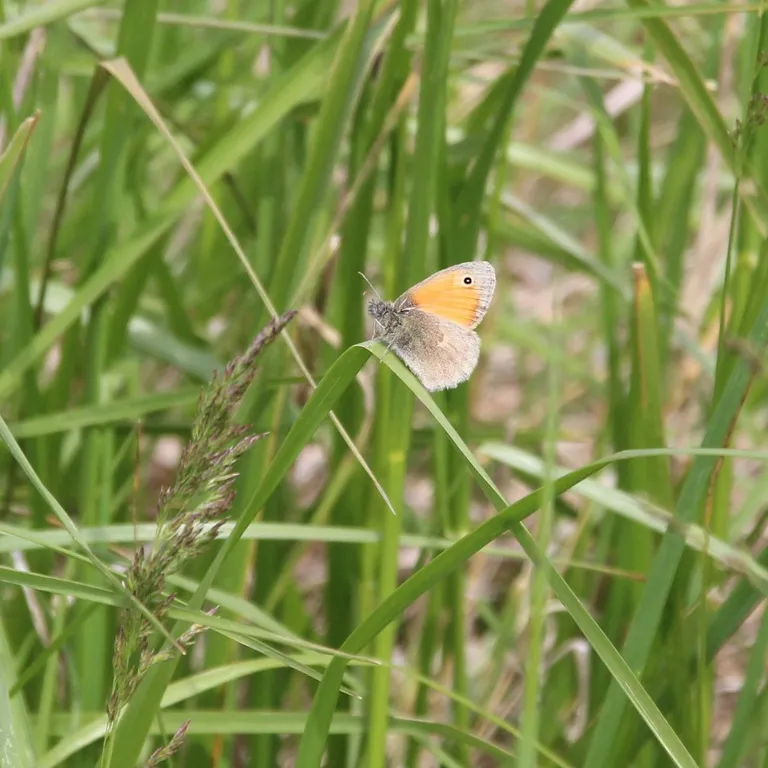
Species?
Coenonympha pamphilus
